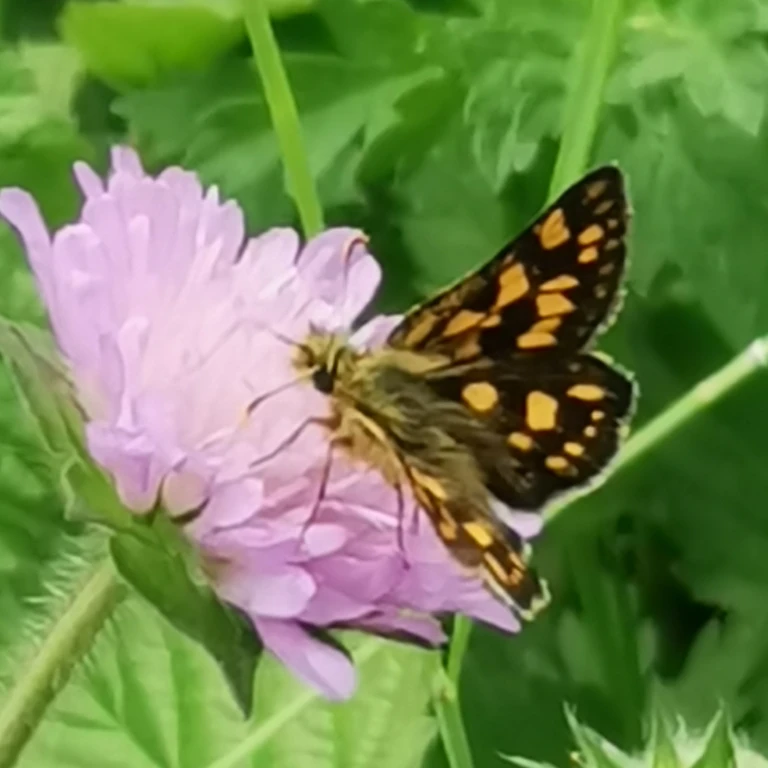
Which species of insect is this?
Carterocephalus palaemon
